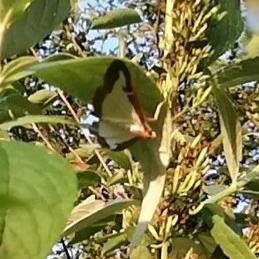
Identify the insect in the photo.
Cydalima perspectalis
